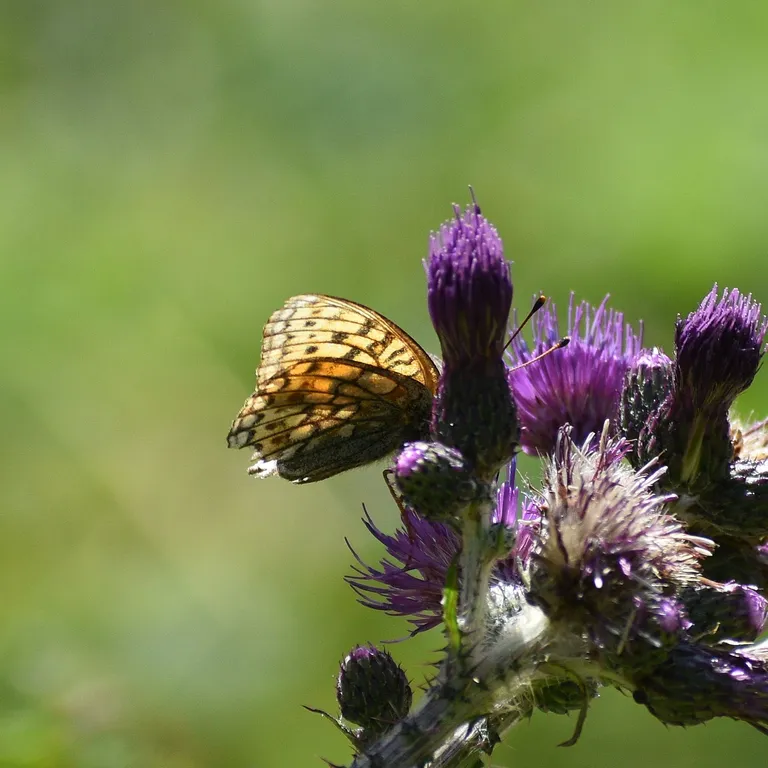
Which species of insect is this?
Fabriciana niobe
